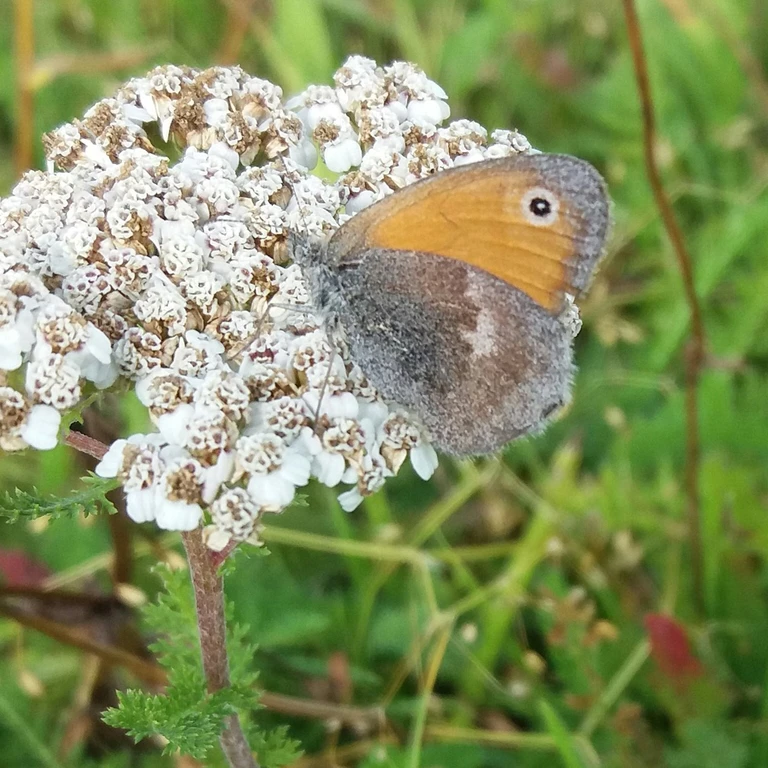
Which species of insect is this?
Coenonympha pamphilus
